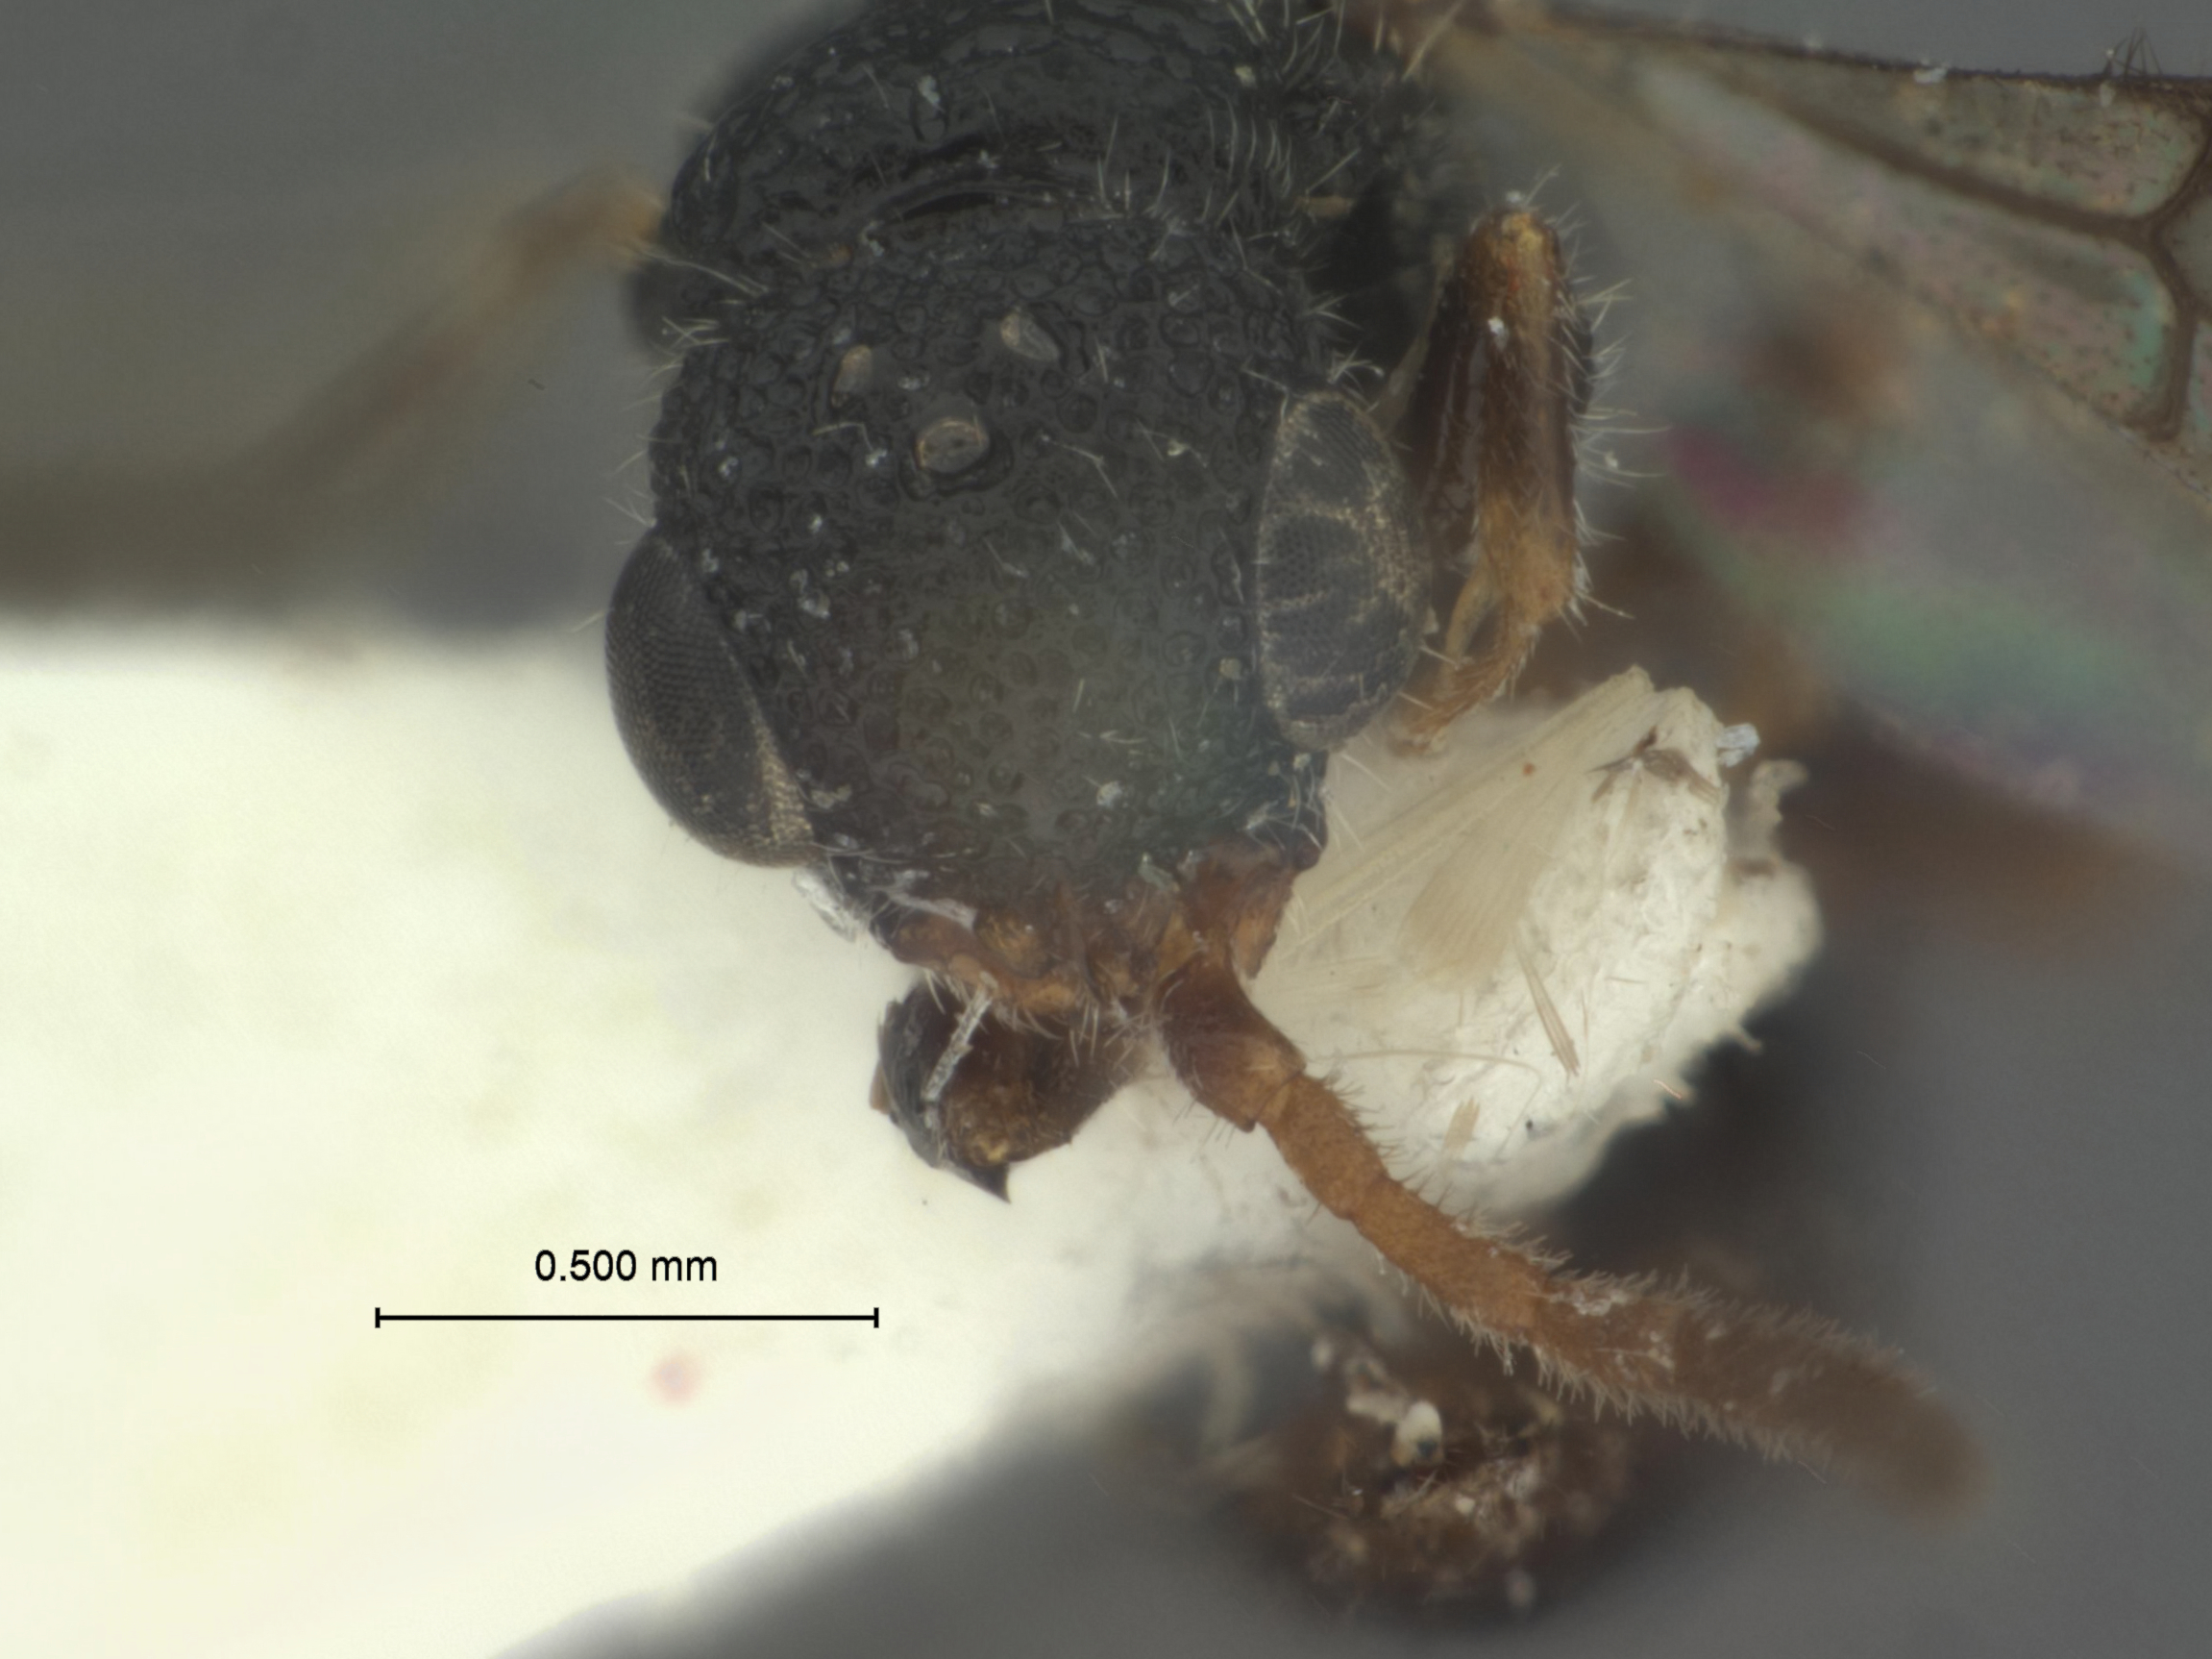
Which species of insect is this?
Sulcomesitius sakaii
